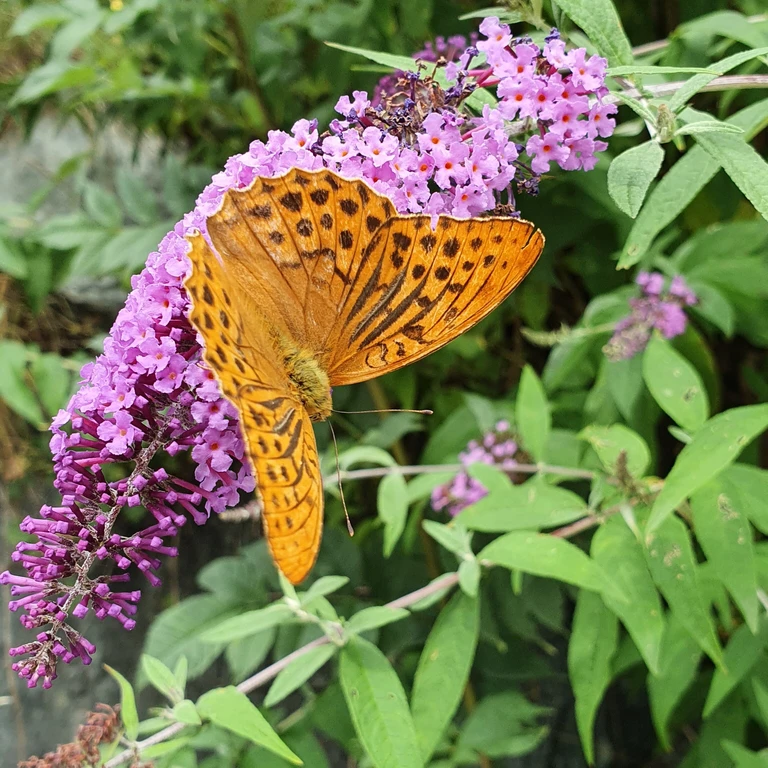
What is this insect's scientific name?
Argynnis paphia
